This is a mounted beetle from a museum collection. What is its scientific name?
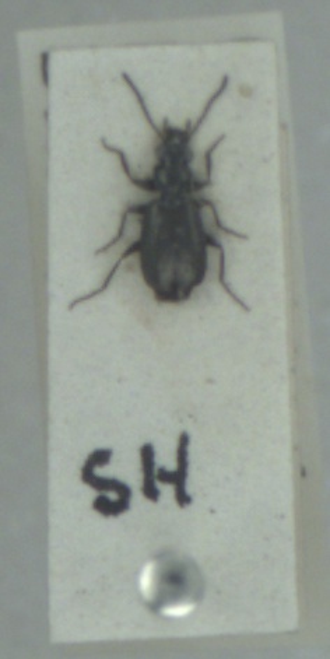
Syntomus foveatus
